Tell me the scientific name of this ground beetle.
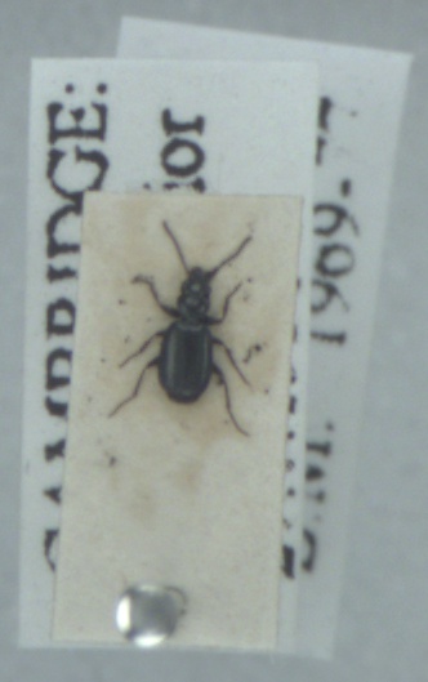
Syntomus truncatellus
